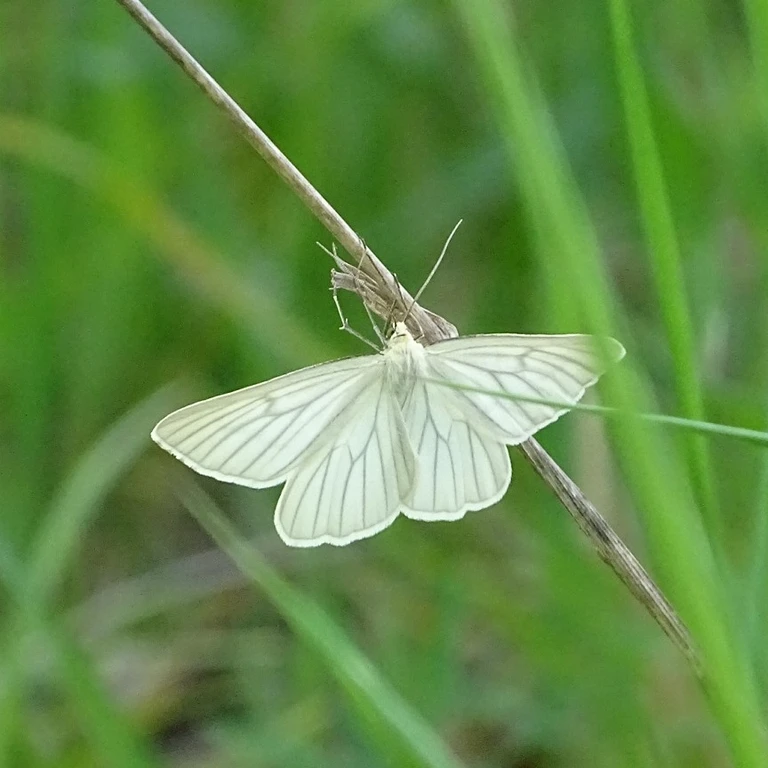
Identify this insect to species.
Siona lineata
